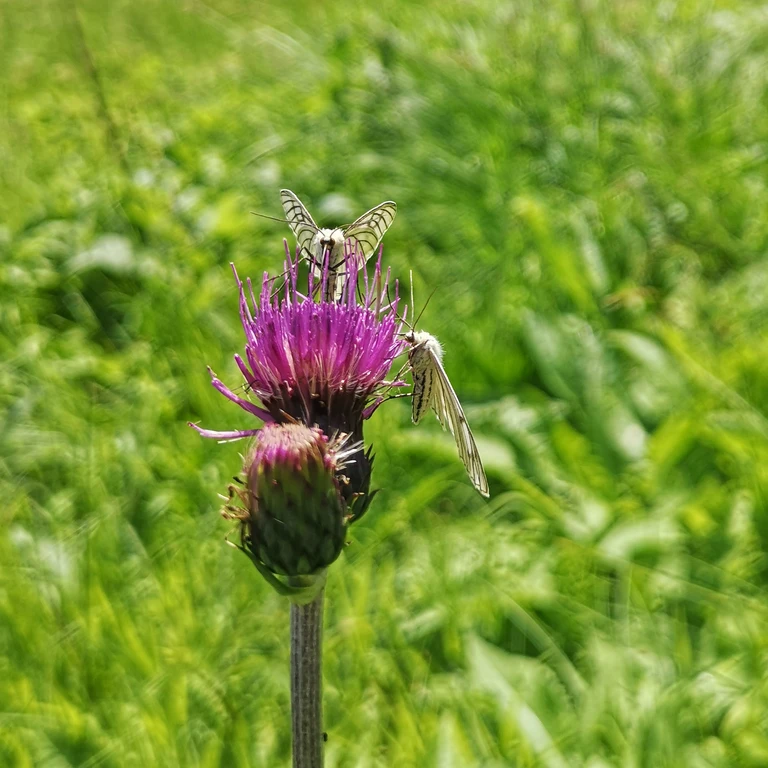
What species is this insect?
Siona lineata
